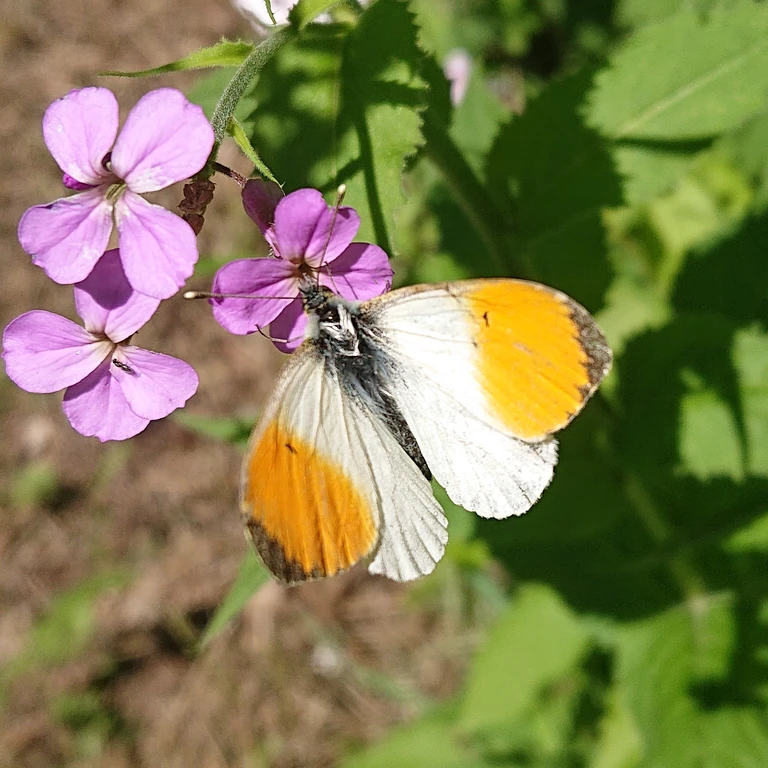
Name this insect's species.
Anthocharis cardamines
